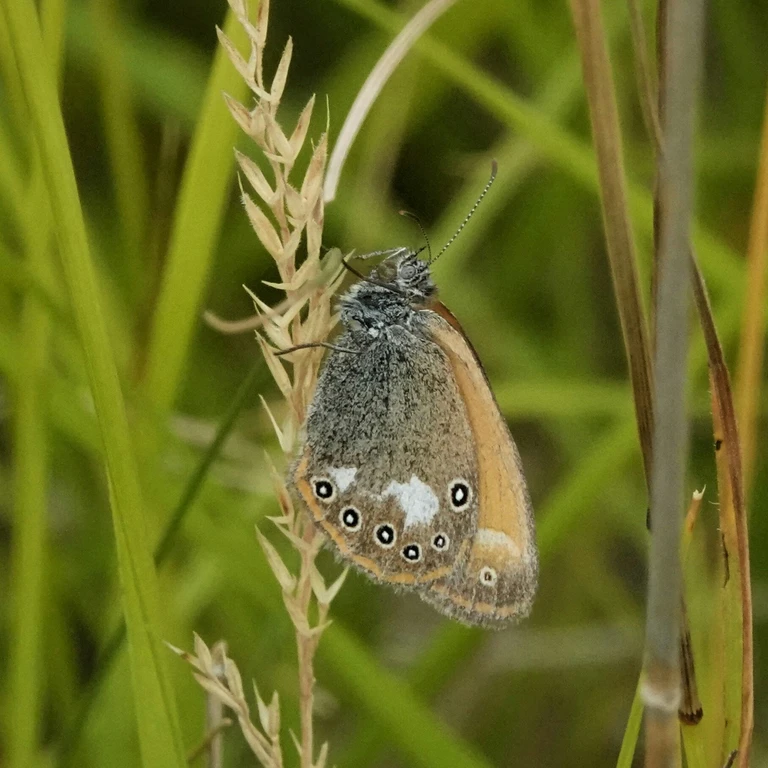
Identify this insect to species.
Coenonympha glycerion (also Coenonympha iphis)
